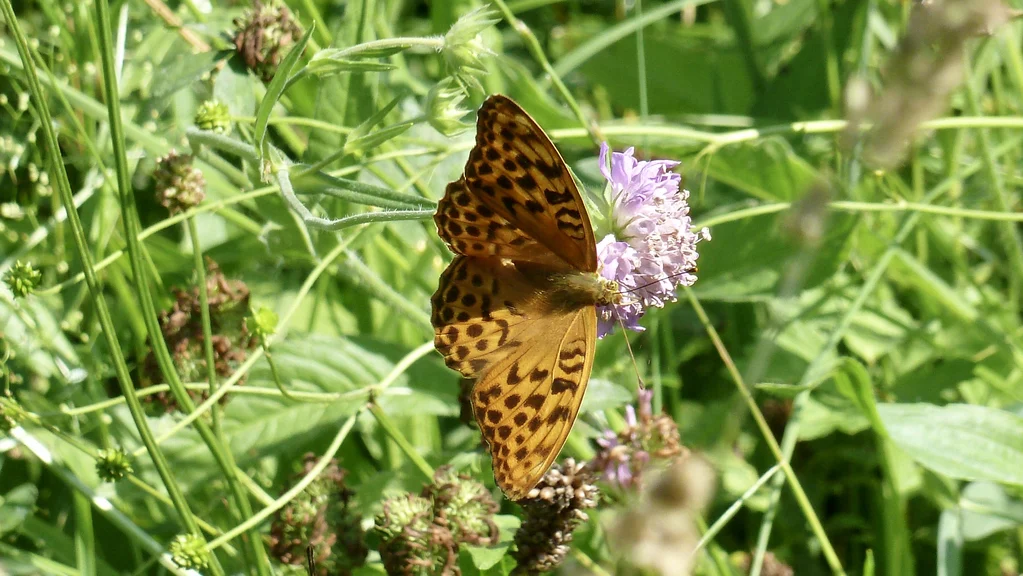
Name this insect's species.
Argynnis paphia
